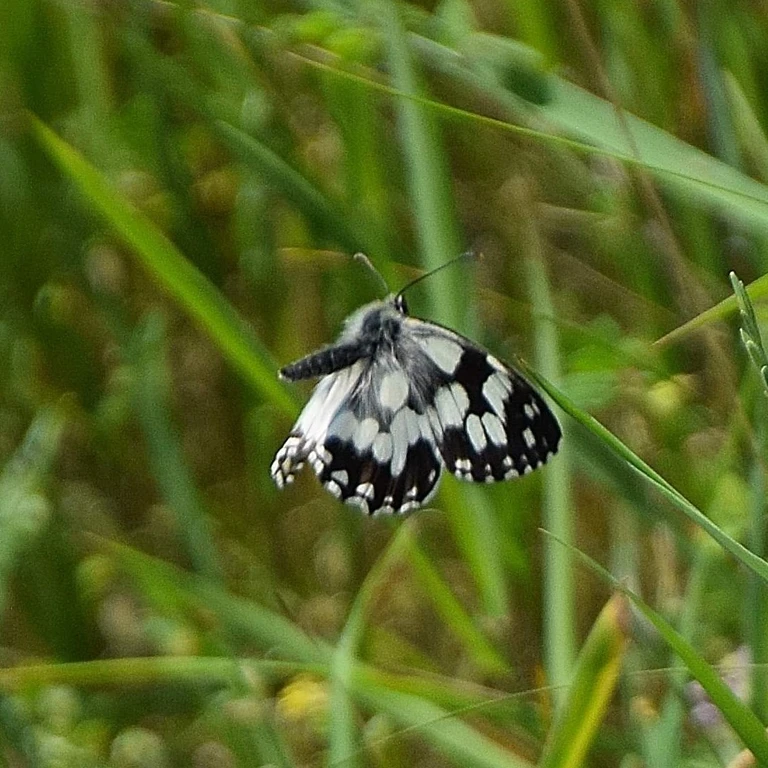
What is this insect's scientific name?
Melanargia galathea
